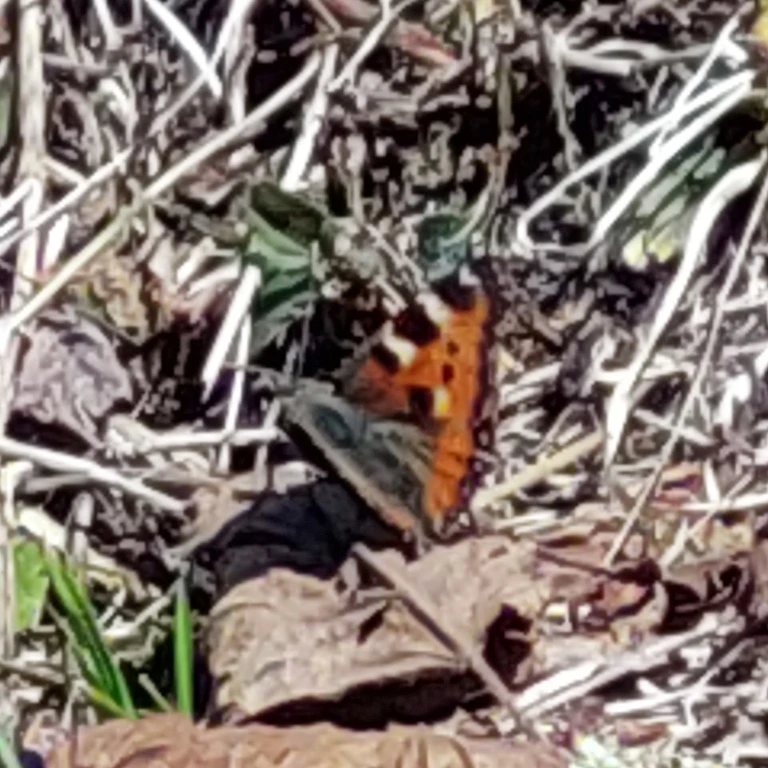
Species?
Aglais urticae
